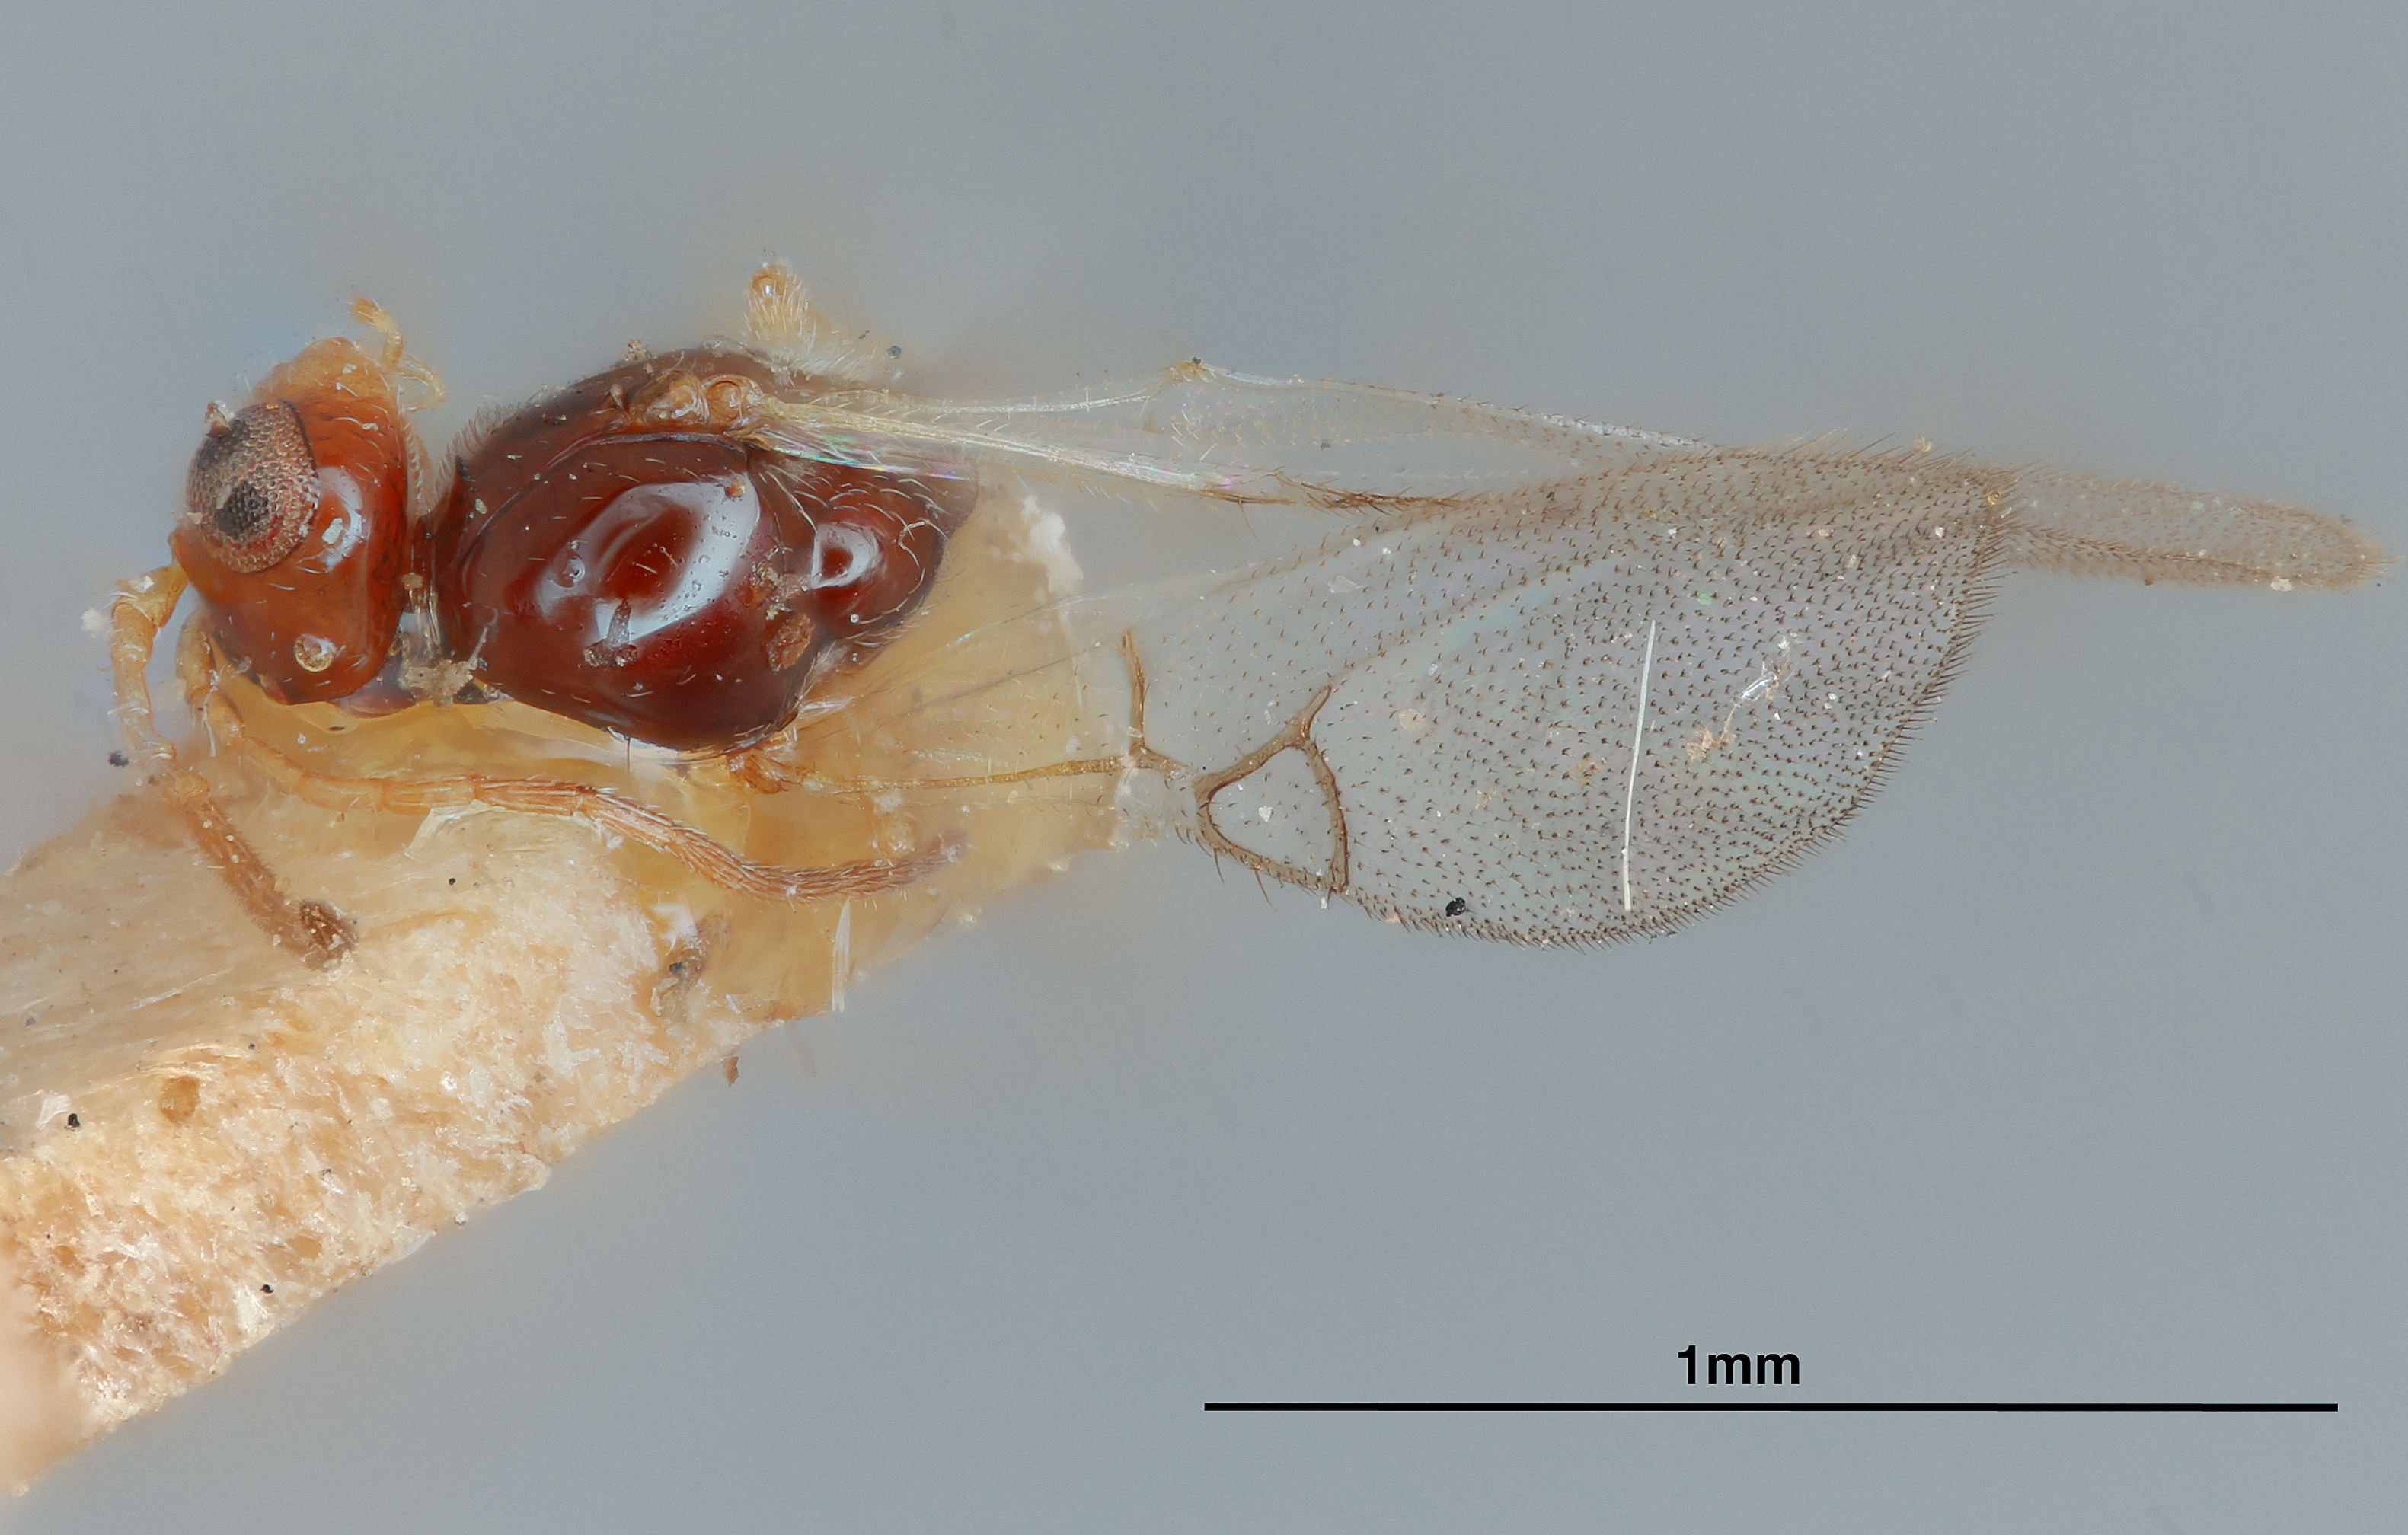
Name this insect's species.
Allotria xanthopsis
